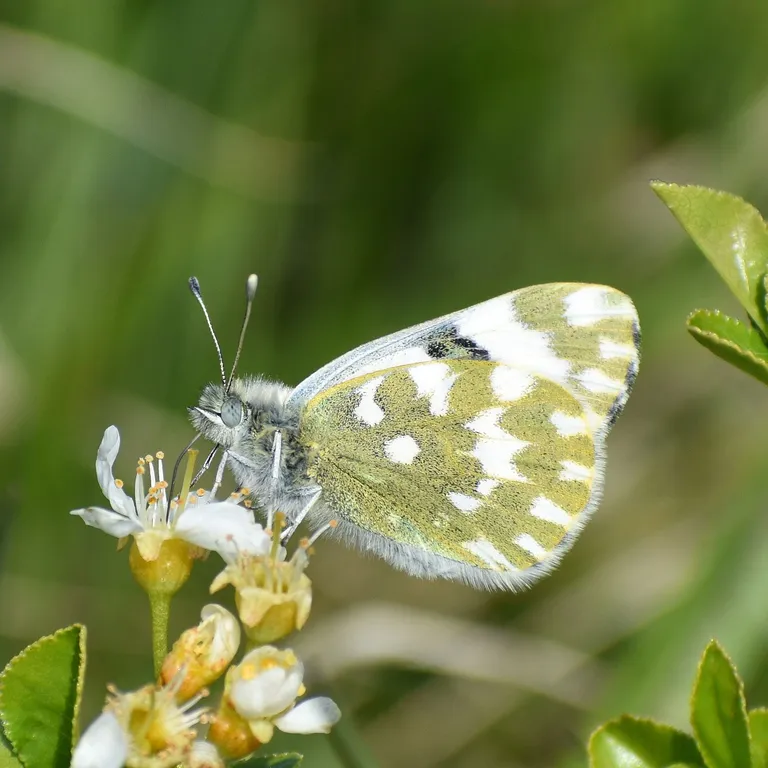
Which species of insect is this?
Pontia edusa
